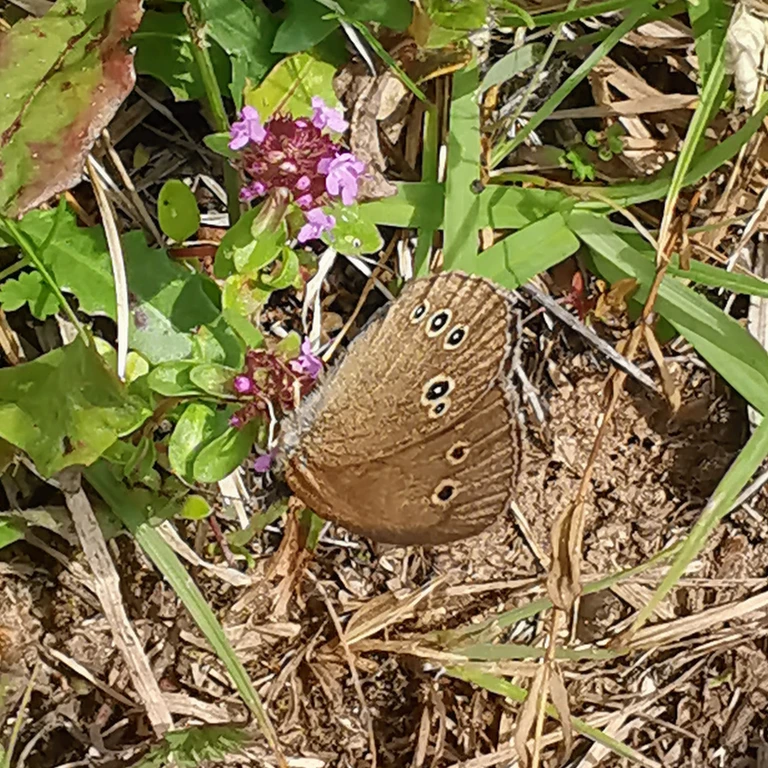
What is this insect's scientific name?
Aphantopus hyperantus
